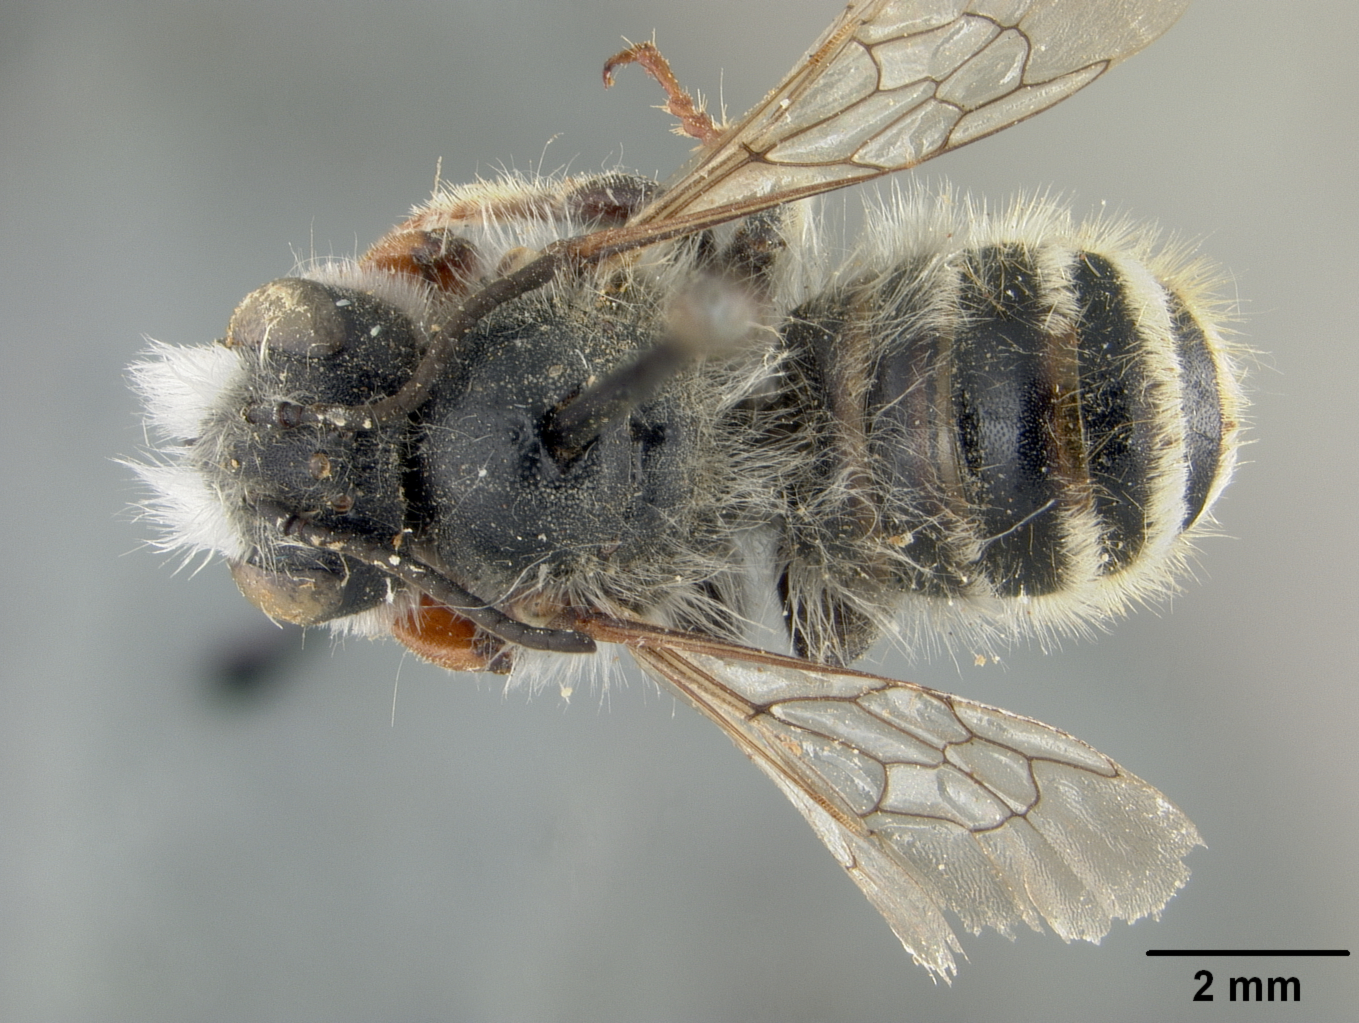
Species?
Megachile ladacensis
